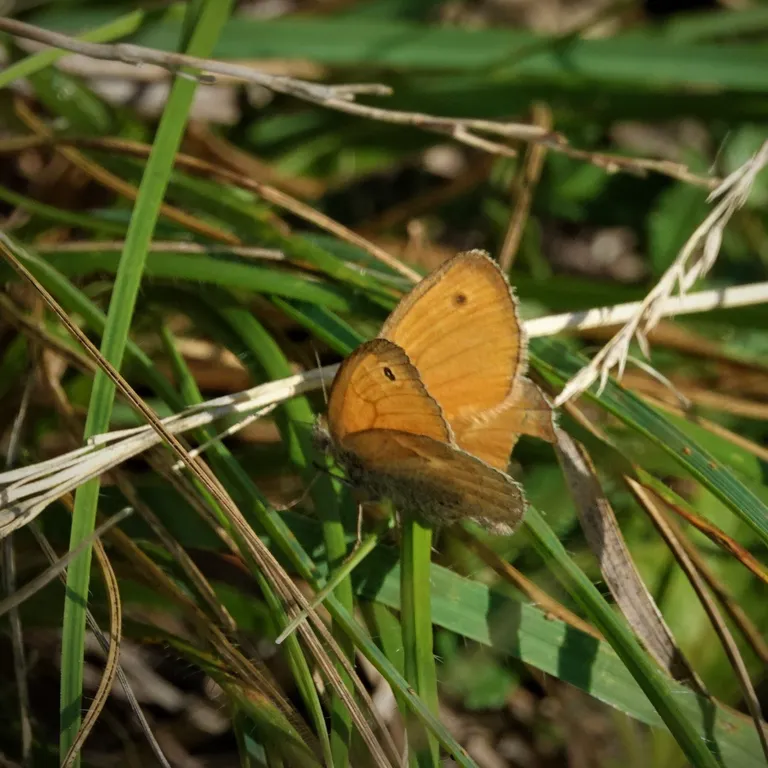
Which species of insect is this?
Coenonympha pamphilus
